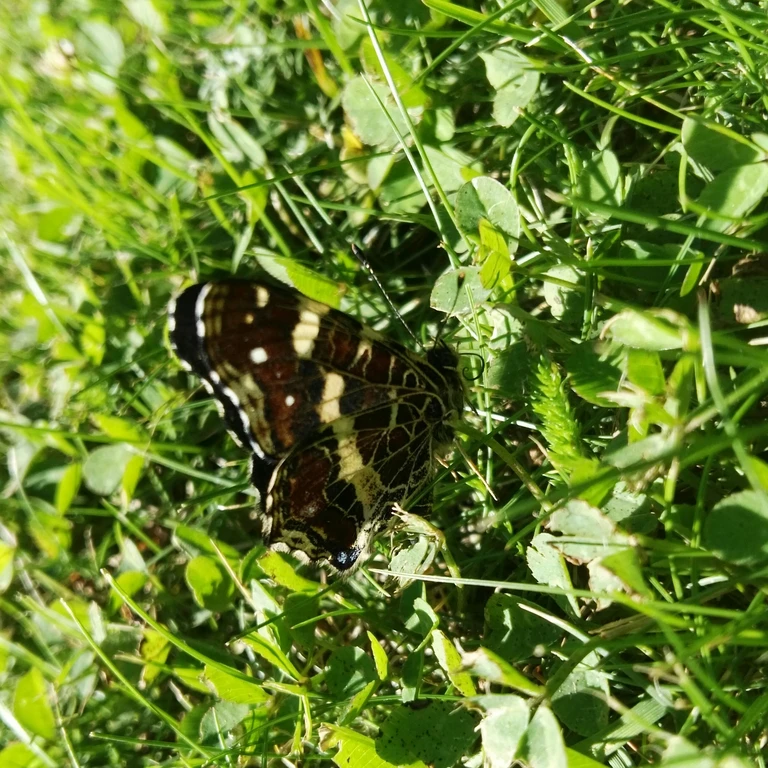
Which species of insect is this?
Araschnia levana
